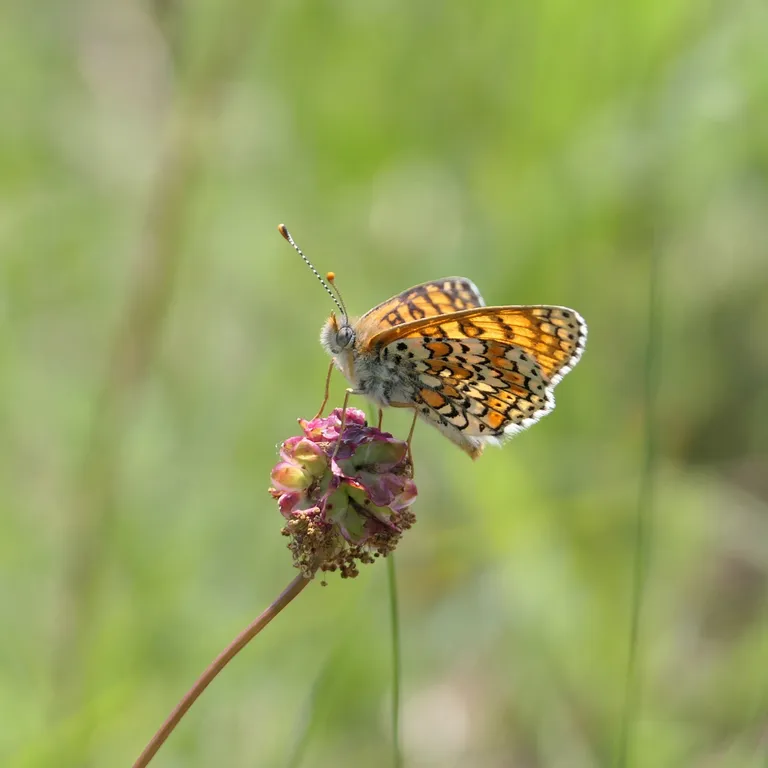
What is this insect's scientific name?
Melitaea cinxia
